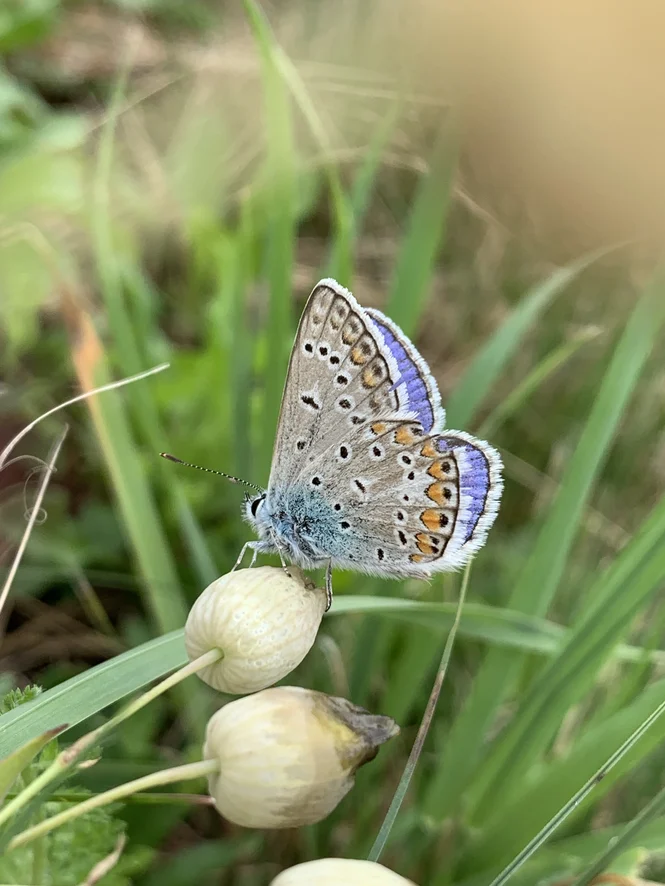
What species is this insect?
Polyommatus icarus
